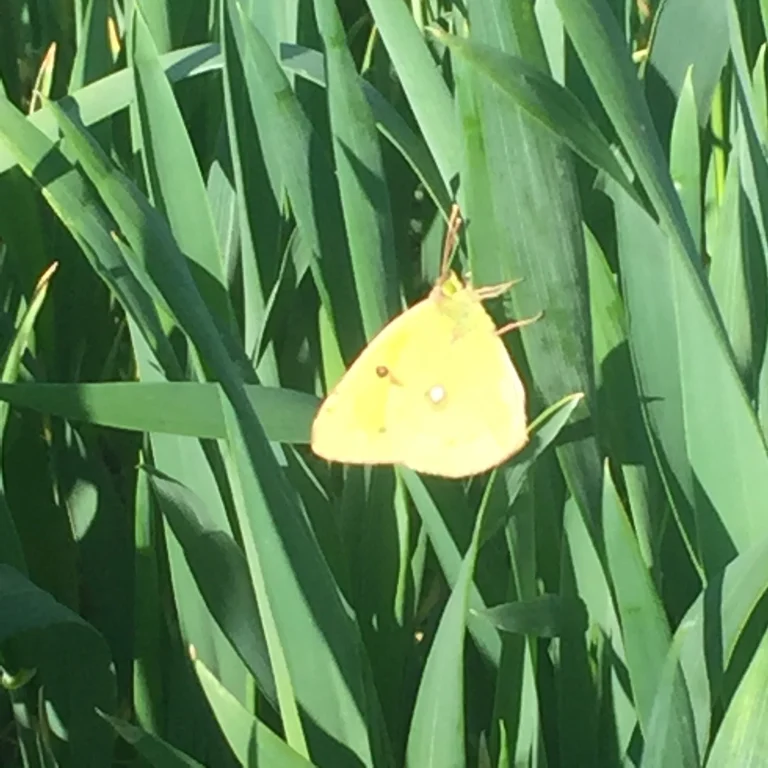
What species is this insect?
Colias croceus
